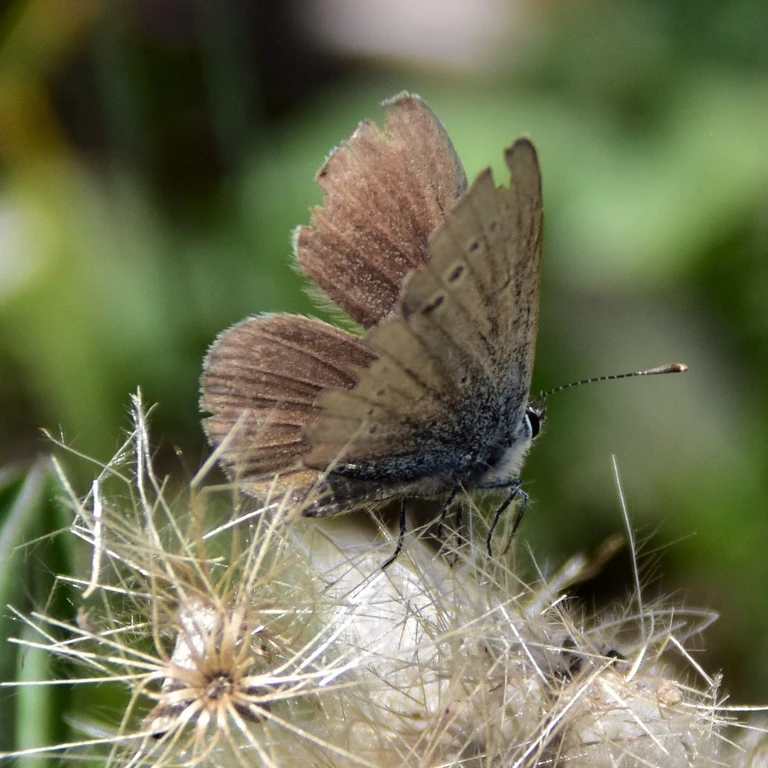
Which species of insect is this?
Cupido minimus
